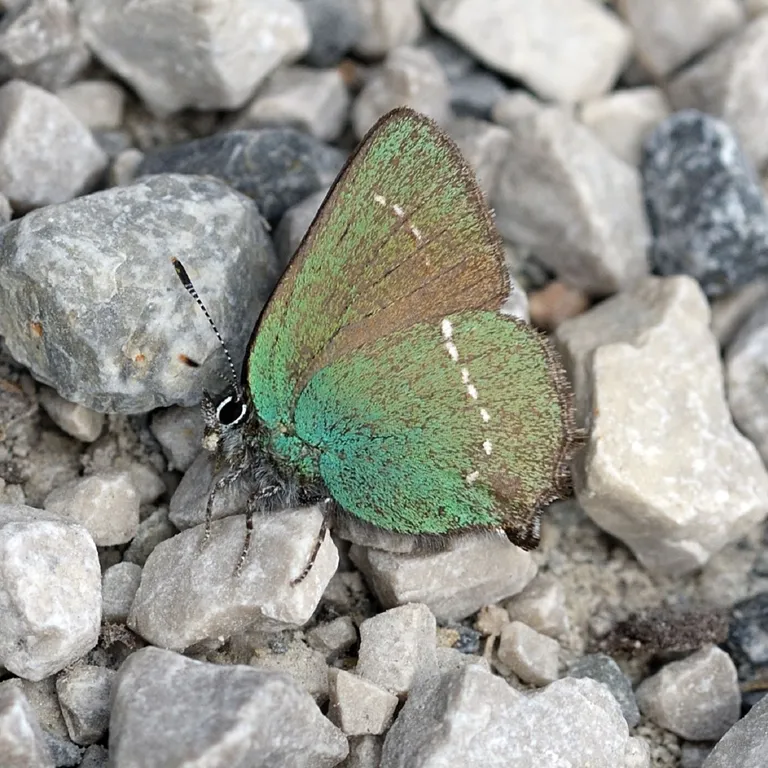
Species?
Callophrys rubi
